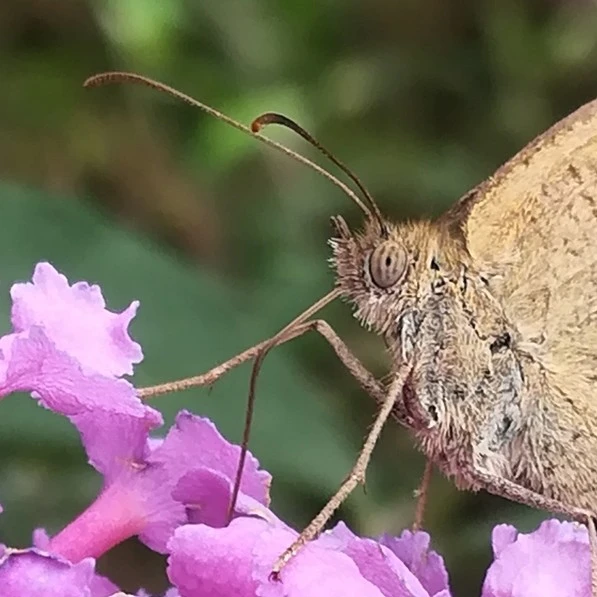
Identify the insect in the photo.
Maniola jurtina
